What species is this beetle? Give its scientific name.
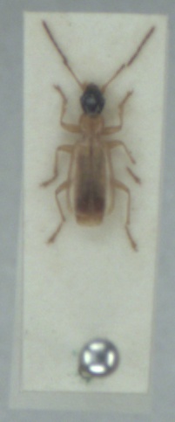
Demetrias monostigma
